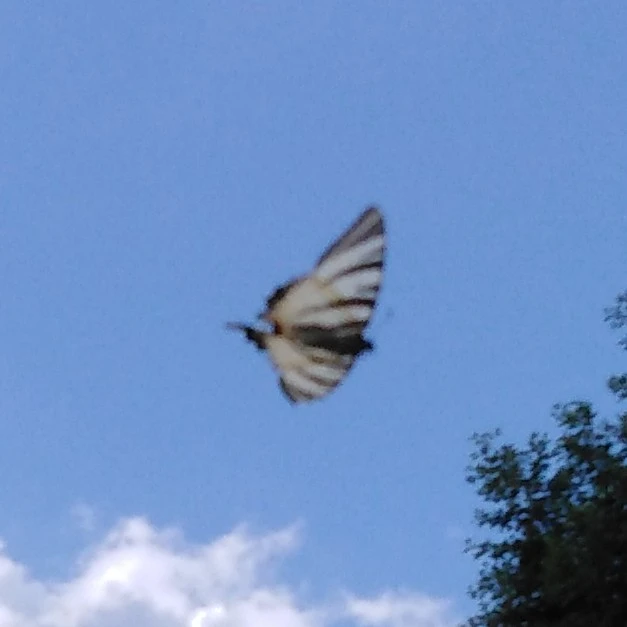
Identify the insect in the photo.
Iphiclides podalirius
